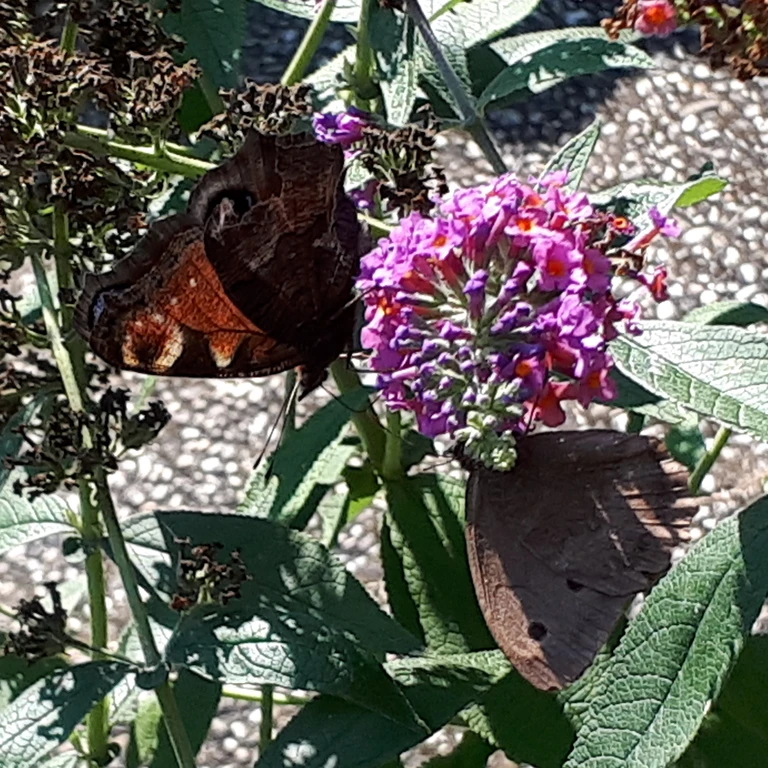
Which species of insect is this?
Minois dryas
